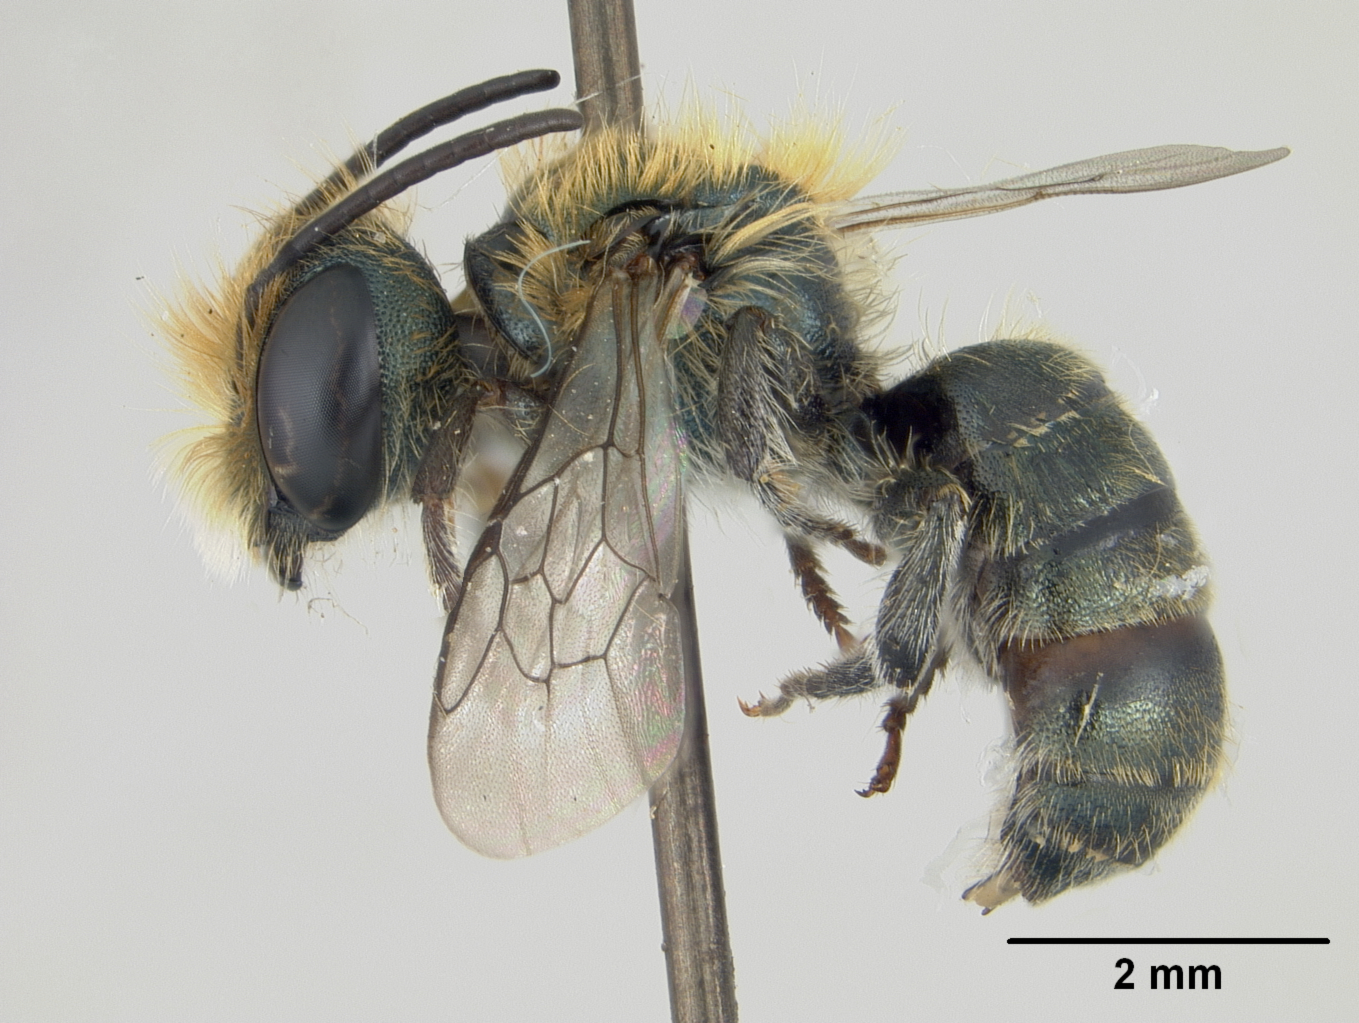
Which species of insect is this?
Osmia aurantiaca
